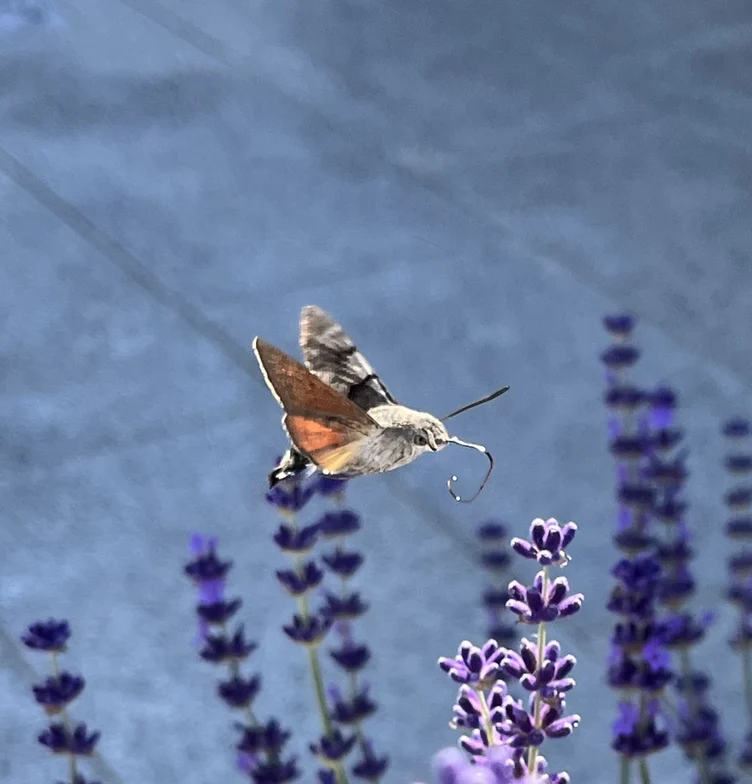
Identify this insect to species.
Macroglossum stellatarum
